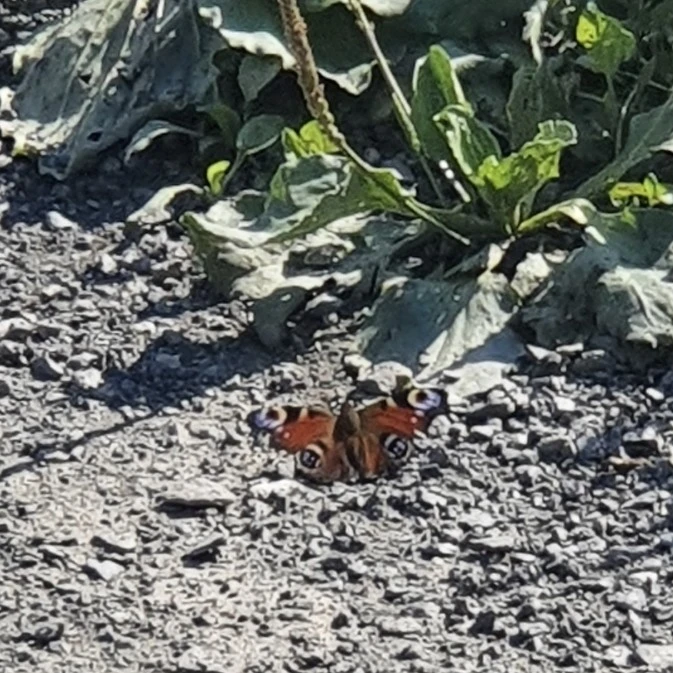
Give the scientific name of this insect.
Aglais io
